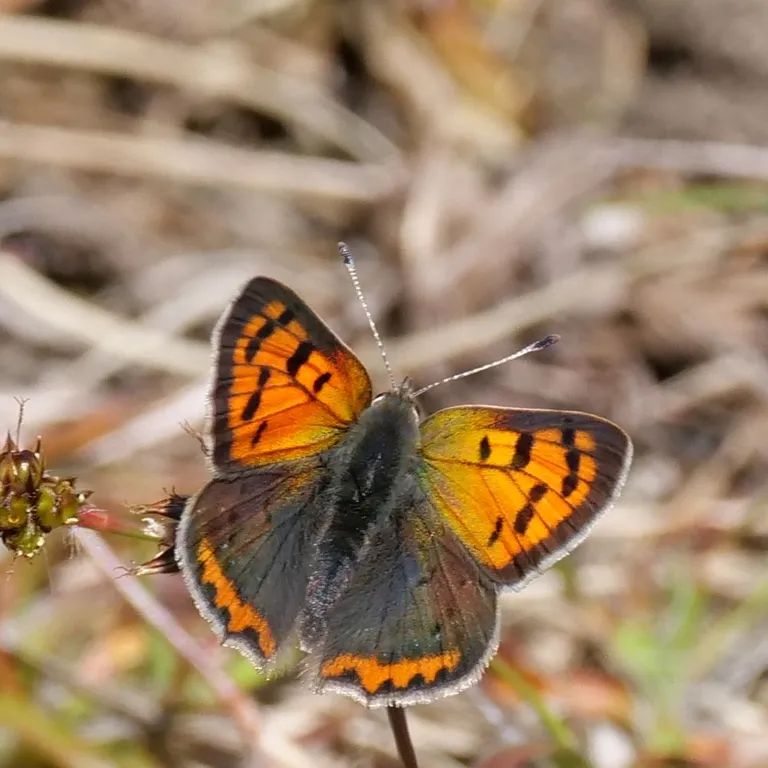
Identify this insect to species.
Lycaena phlaeas
